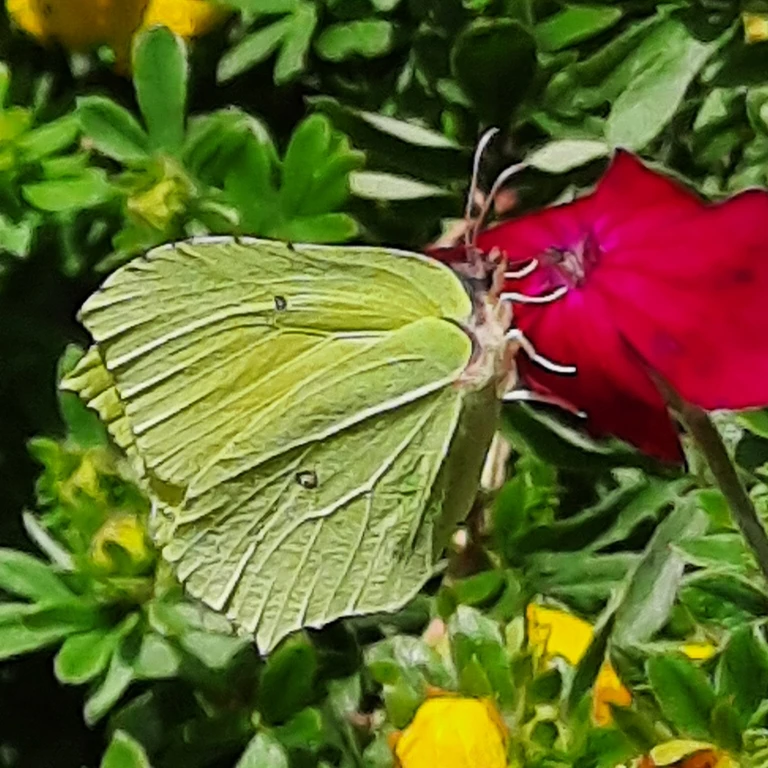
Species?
Gonepteryx rhamni
